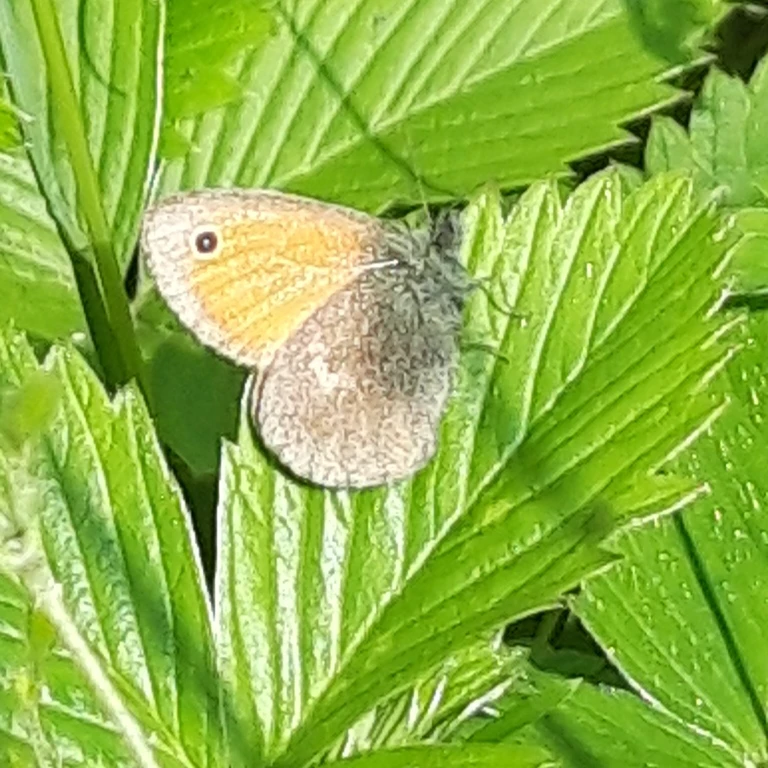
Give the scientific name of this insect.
Coenonympha pamphilus
